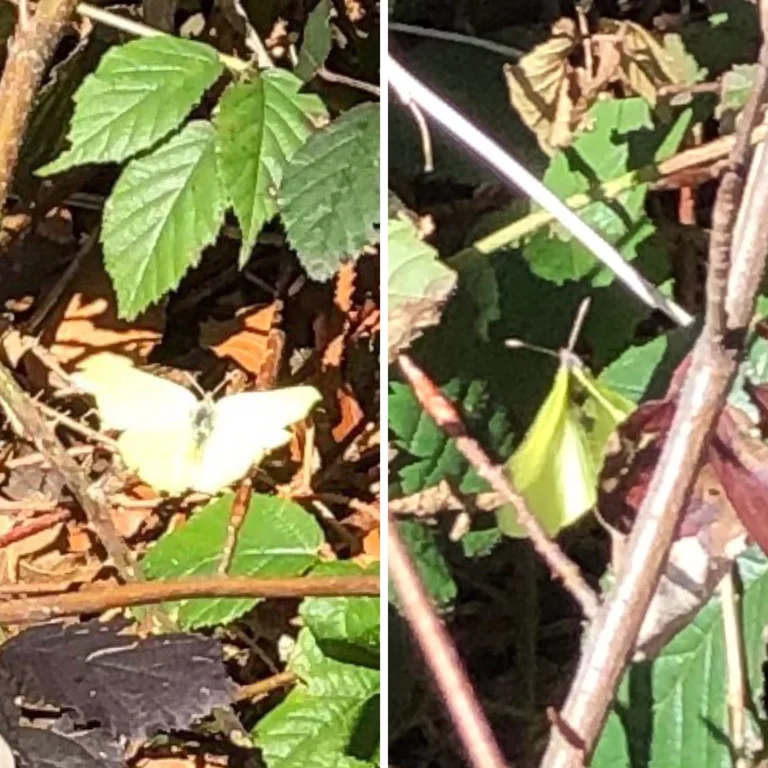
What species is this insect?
Gonepteryx rhamni
